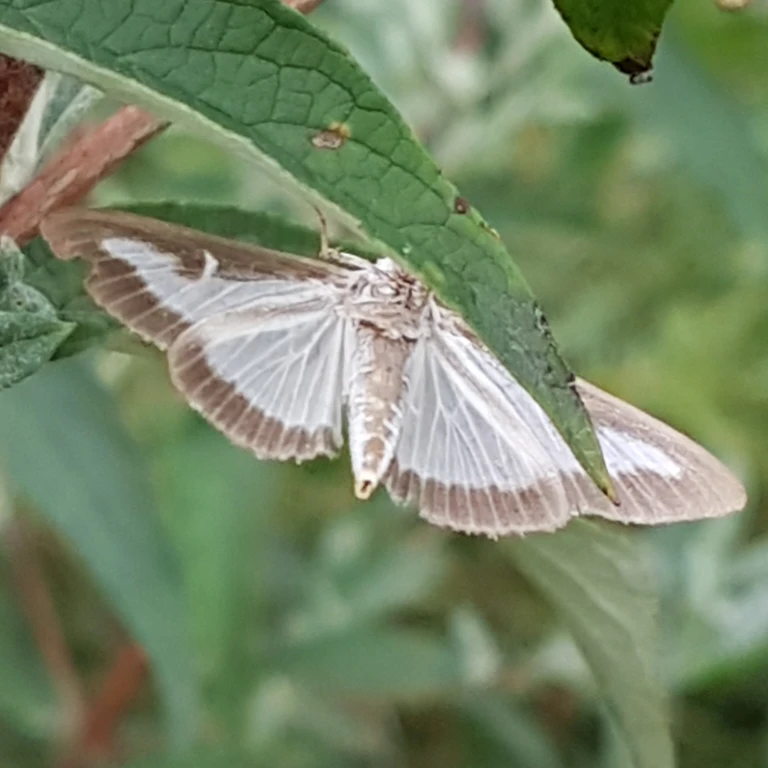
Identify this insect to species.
Cydalima perspectalis
